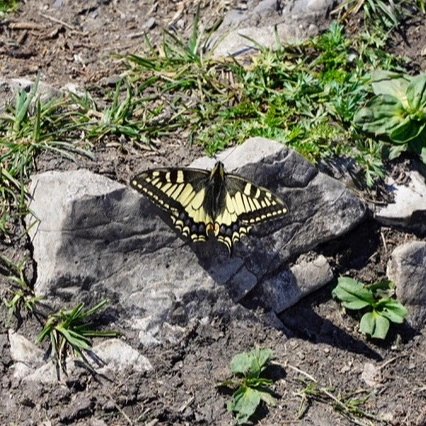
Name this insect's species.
Papilio machaon
